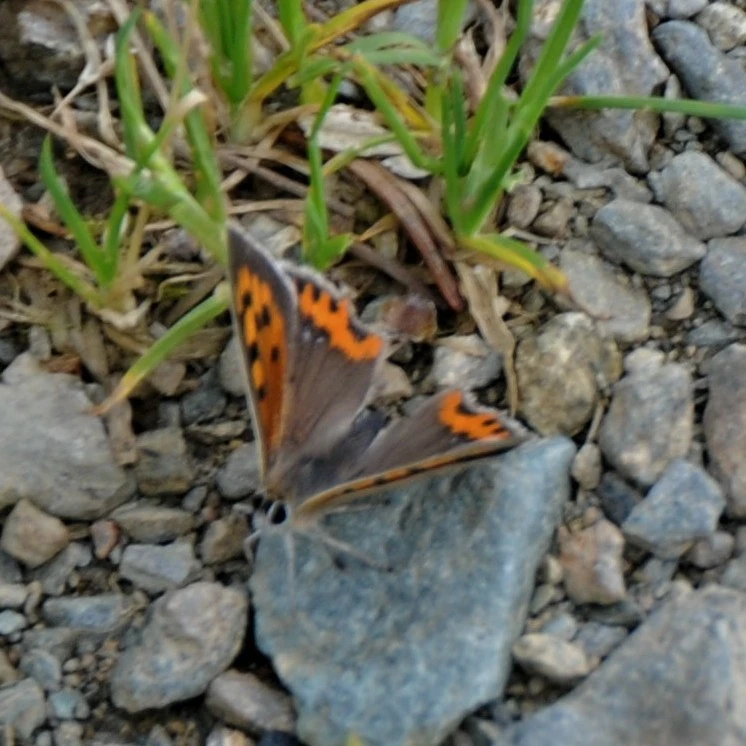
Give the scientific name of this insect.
Lycaena phlaeas
